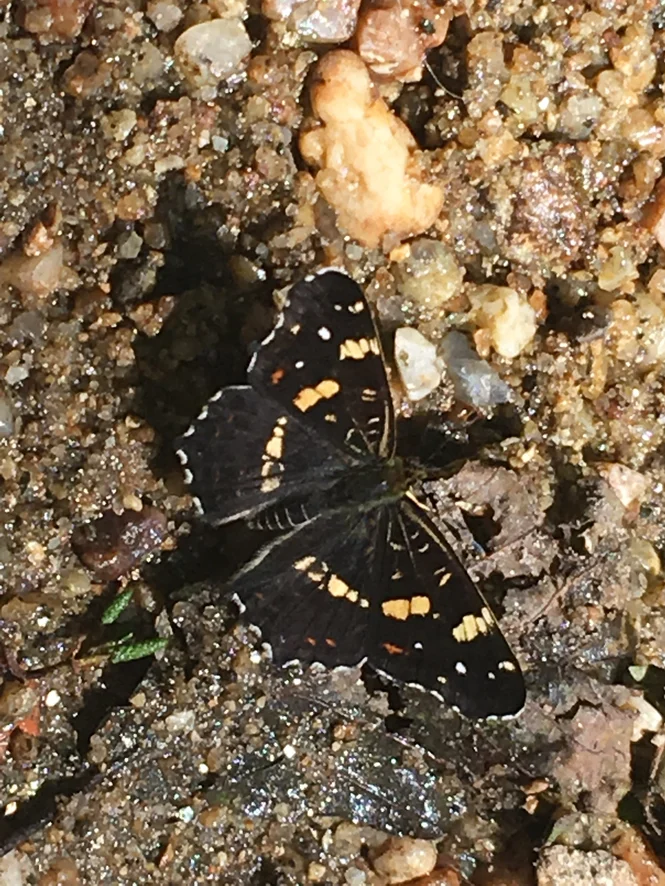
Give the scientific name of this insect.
Araschnia levana
